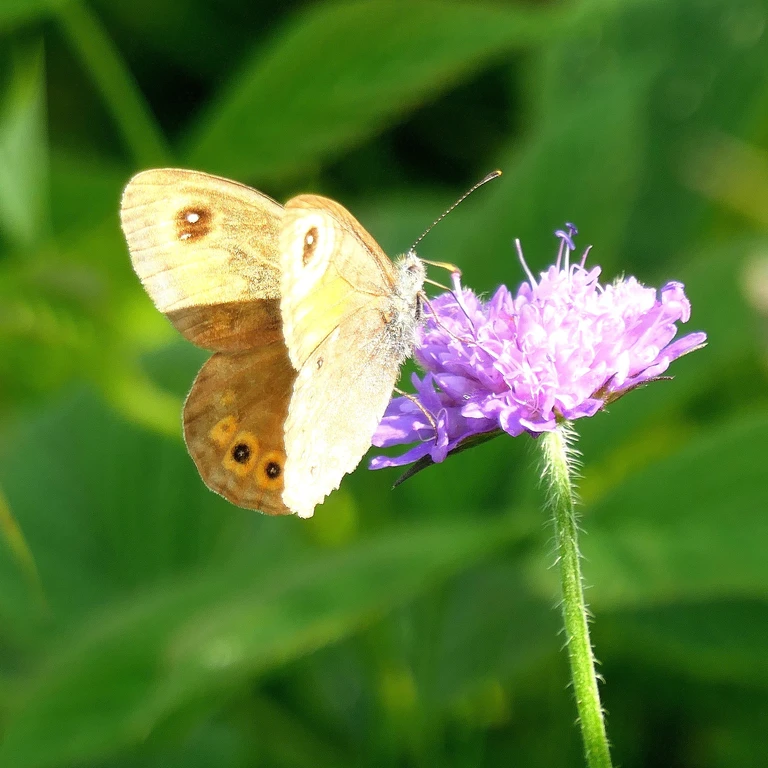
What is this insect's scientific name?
Lasiommata maera (also Pararge maera)
